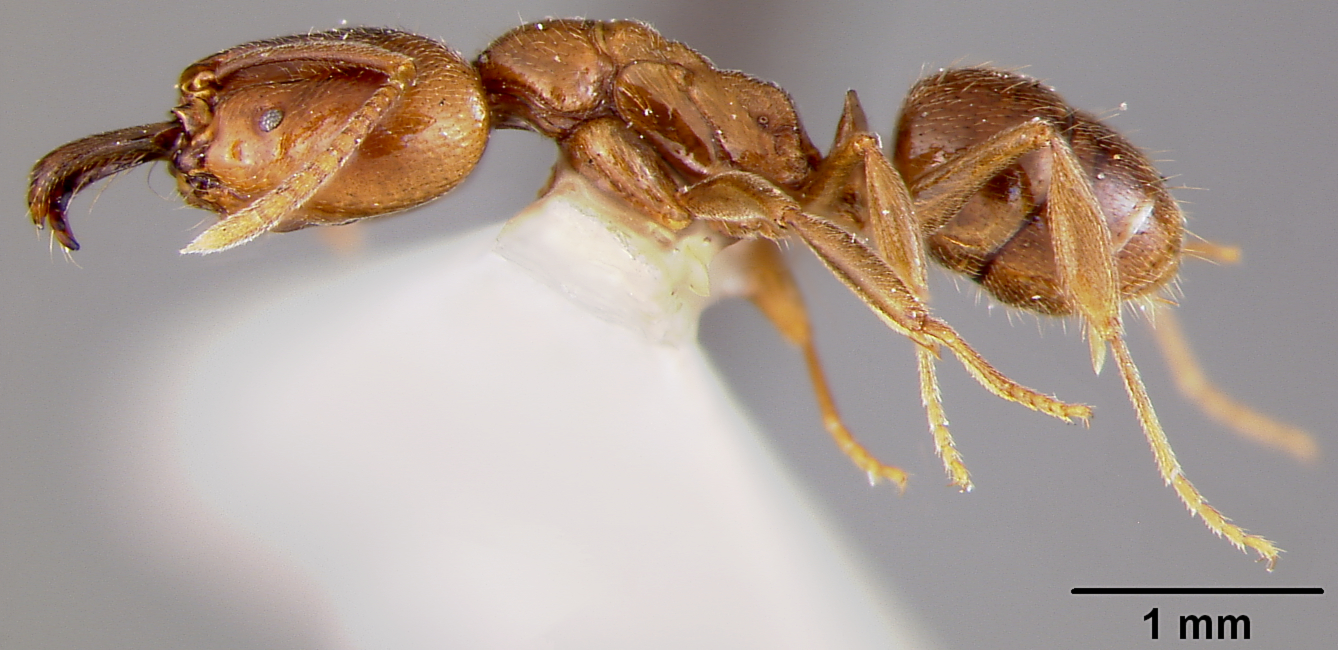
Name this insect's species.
Anochetus orchidicola
